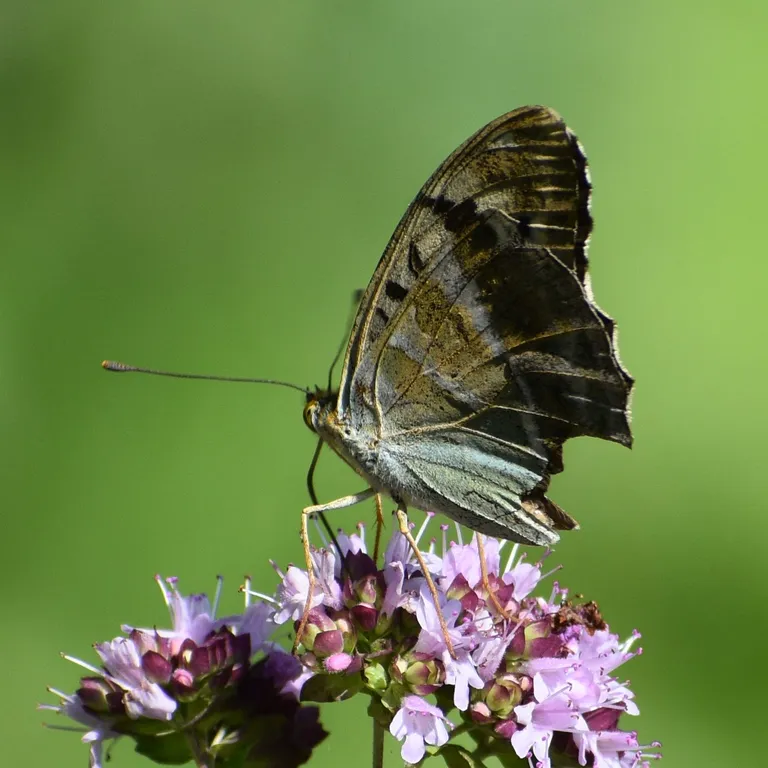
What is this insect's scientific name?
Argynnis paphia
